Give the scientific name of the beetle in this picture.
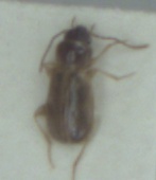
Trechus obtusus
